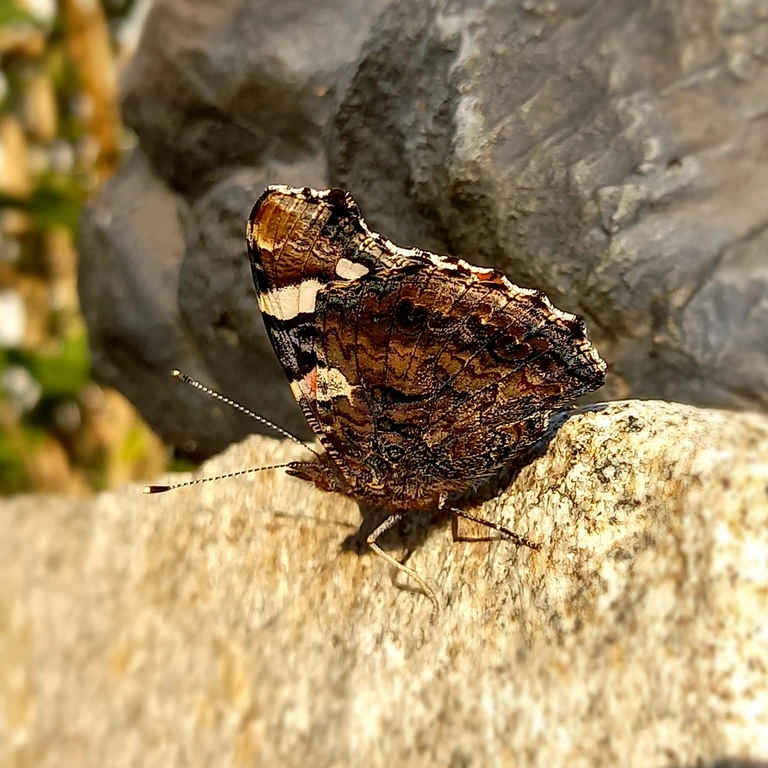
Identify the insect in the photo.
Vanessa atalanta
